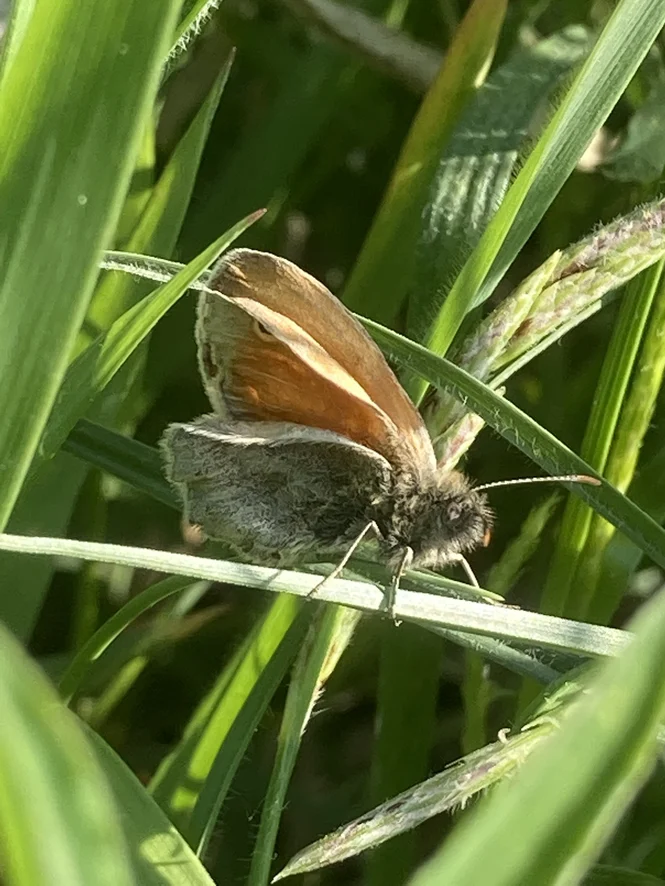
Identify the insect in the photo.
Coenonympha pamphilus
